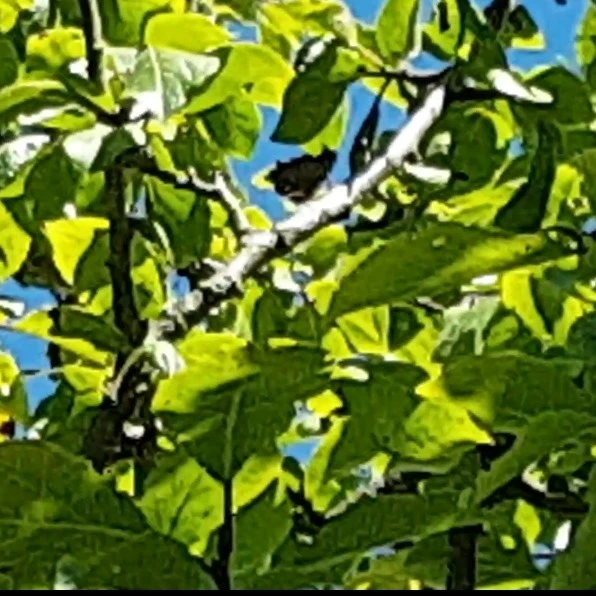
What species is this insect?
Polygonia c-album
